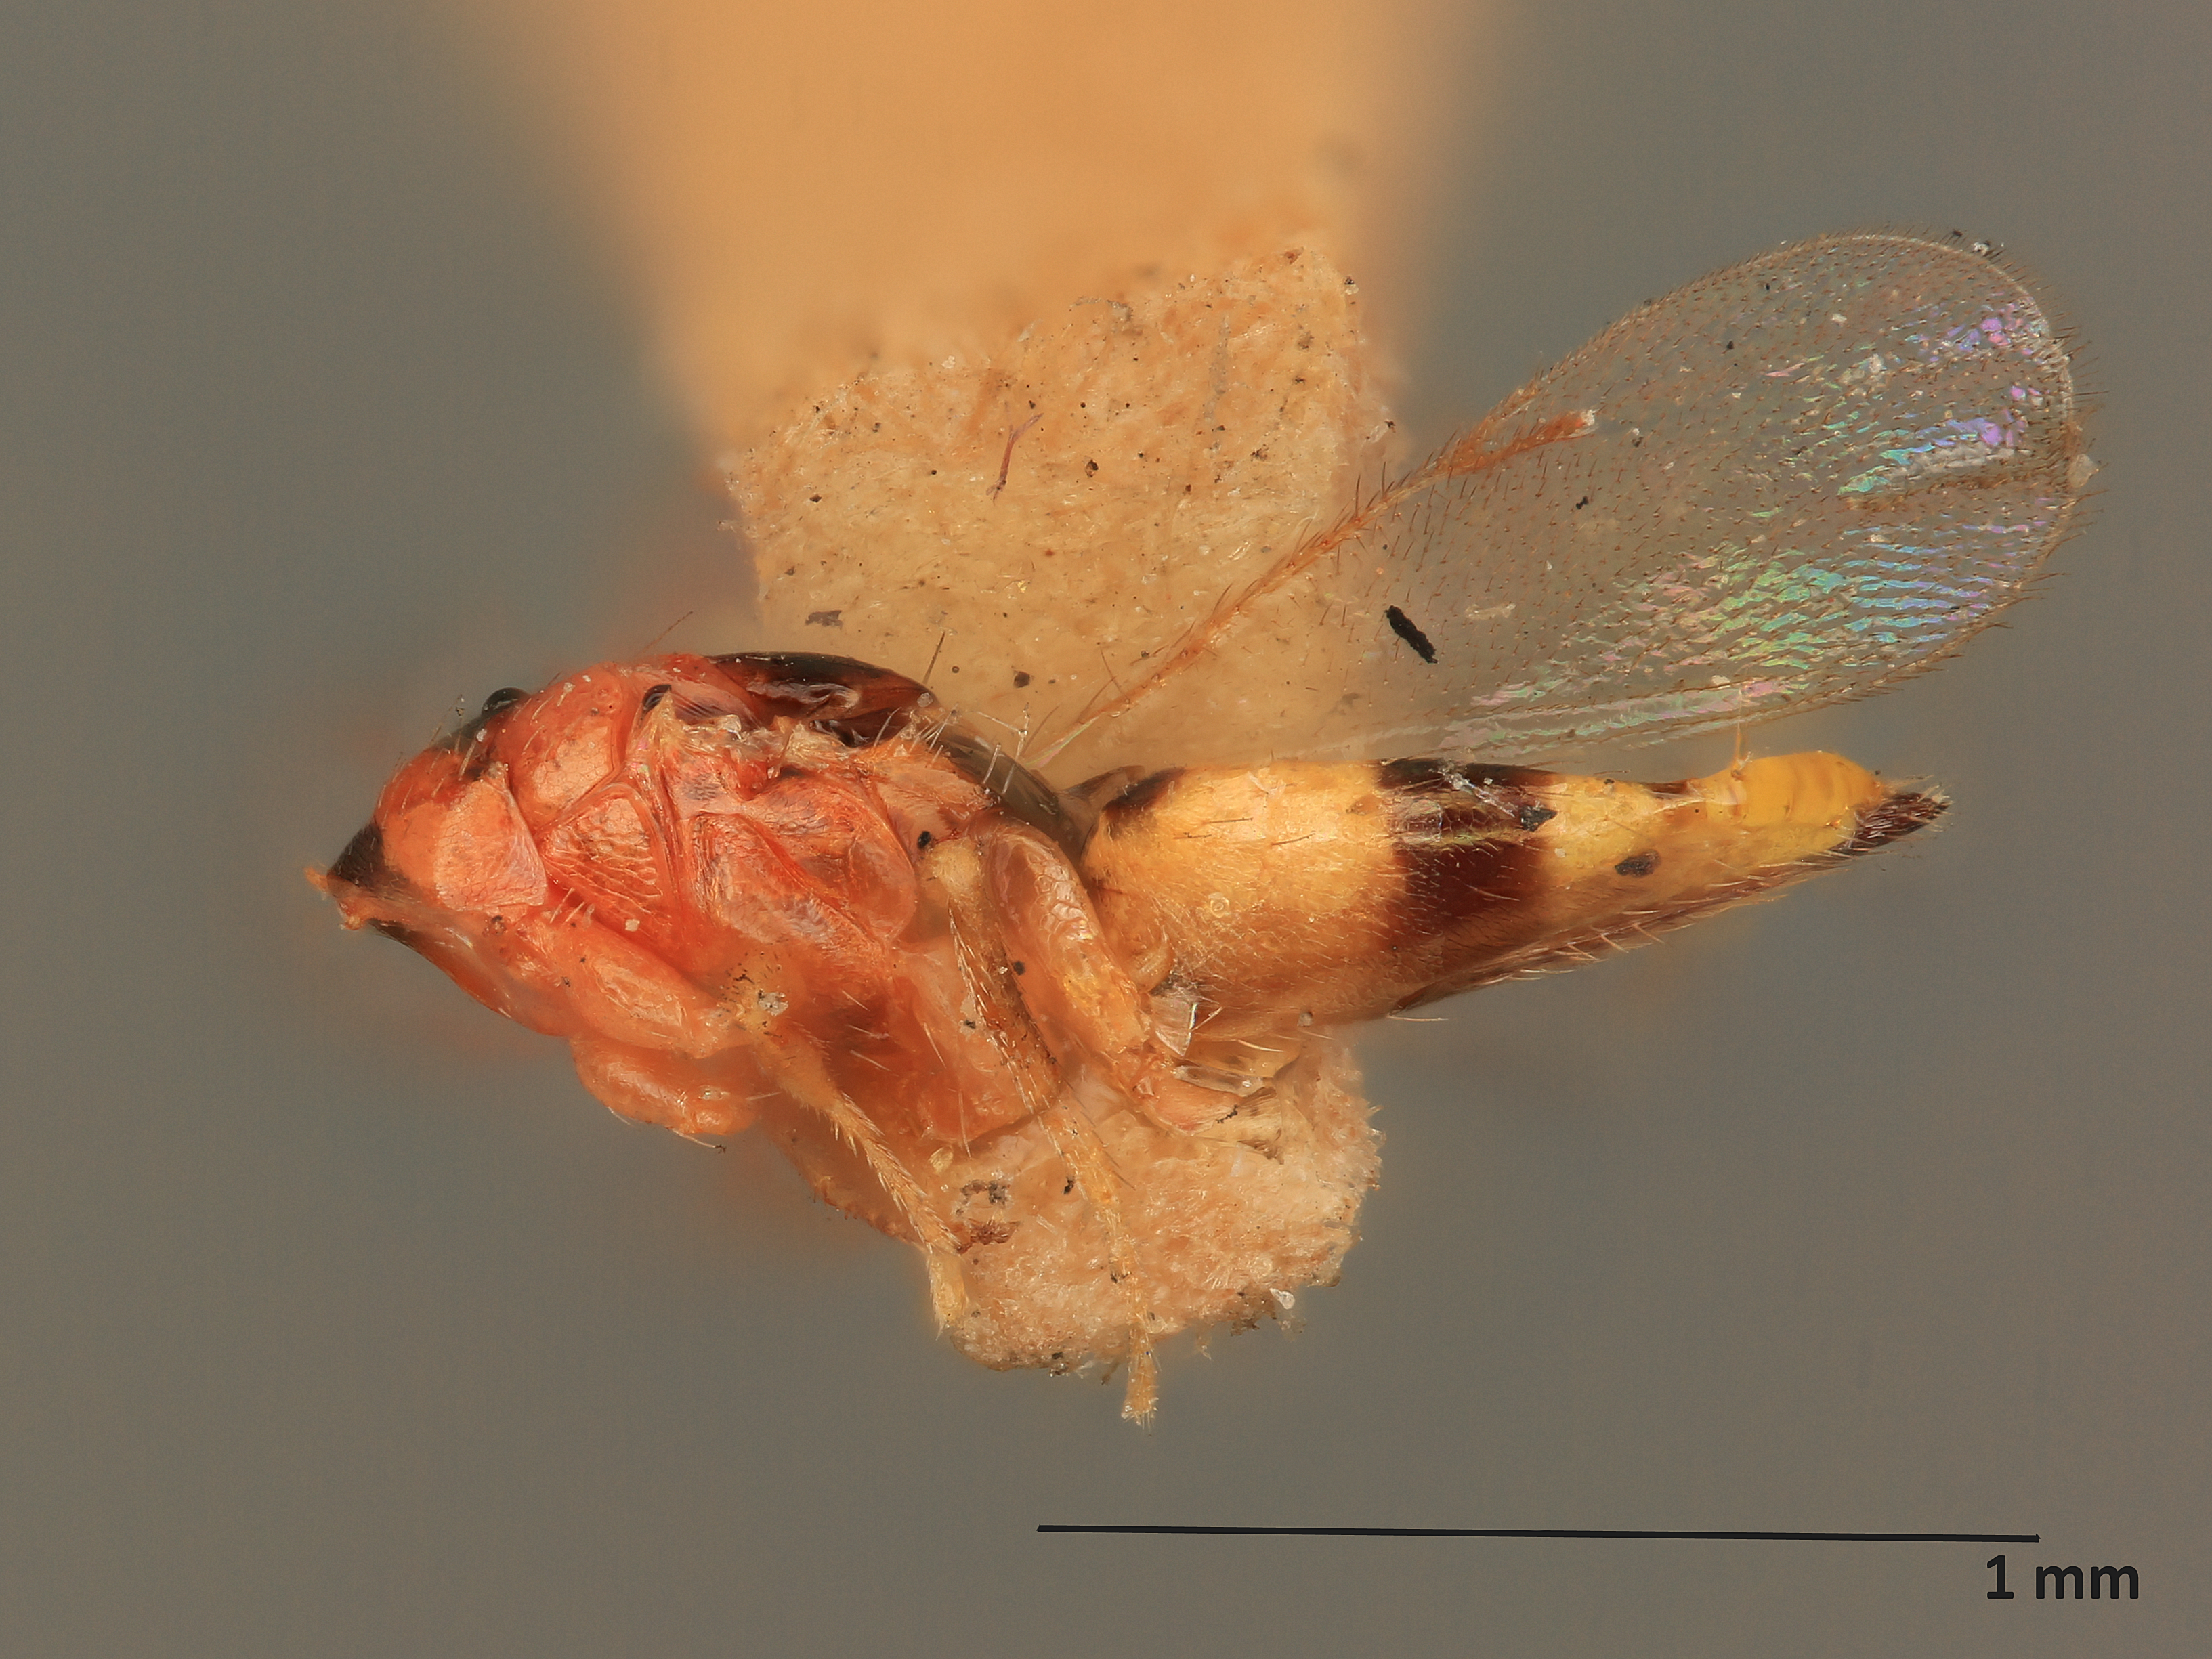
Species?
Pseudiglyphus americana
